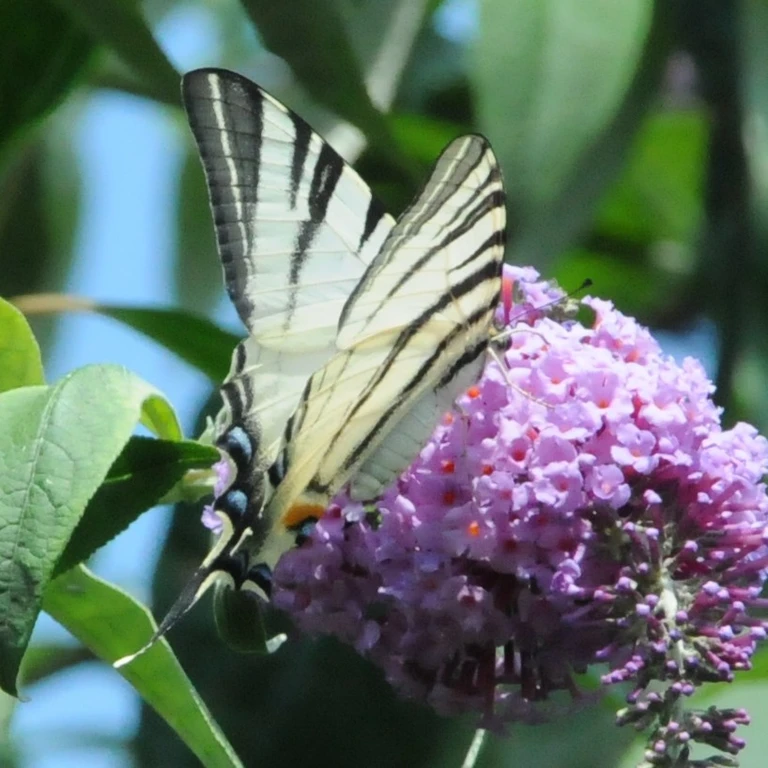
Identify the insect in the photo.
Iphiclides podalirius
